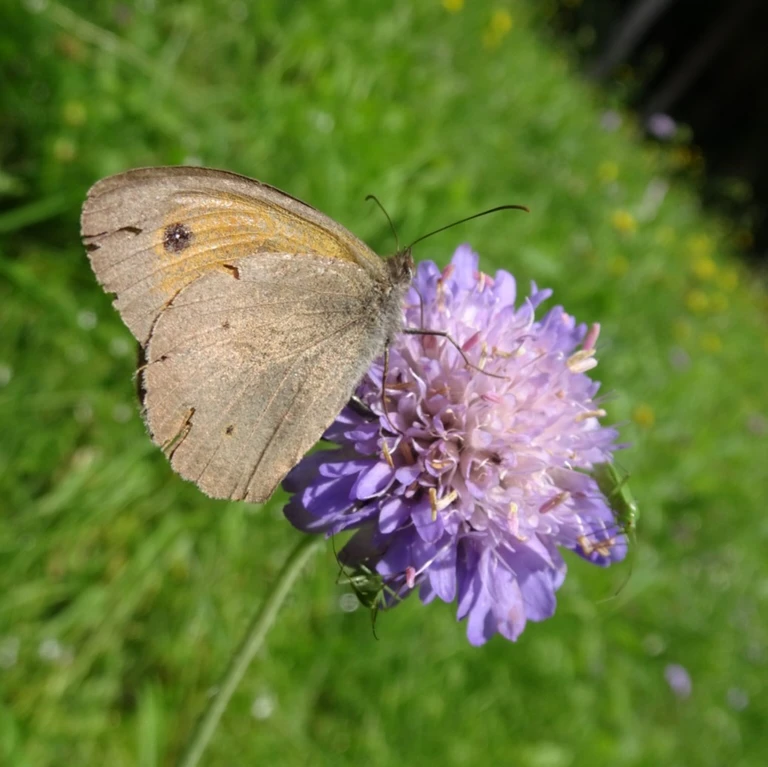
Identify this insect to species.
Maniola jurtina
